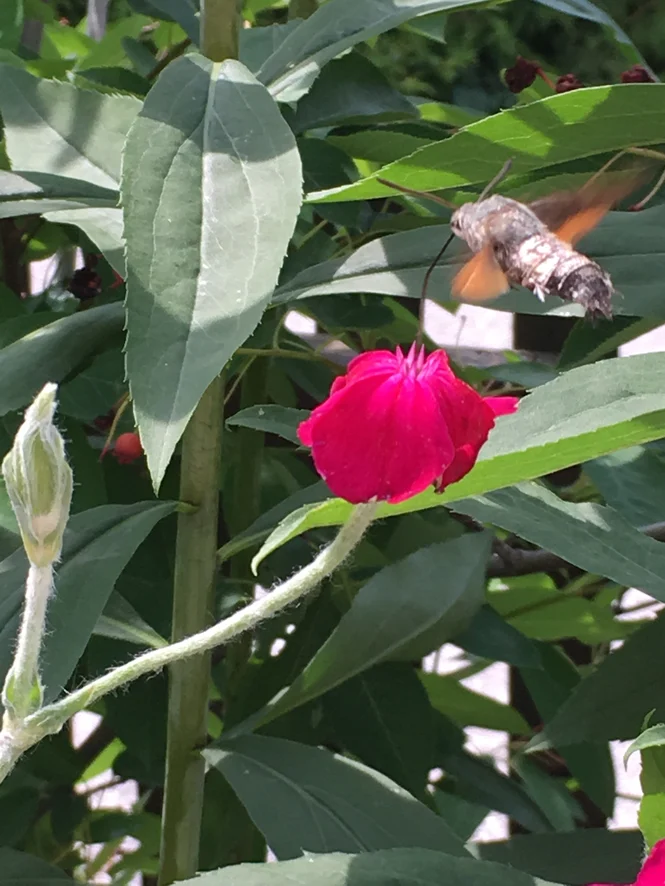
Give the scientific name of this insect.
Macroglossum stellatarum
